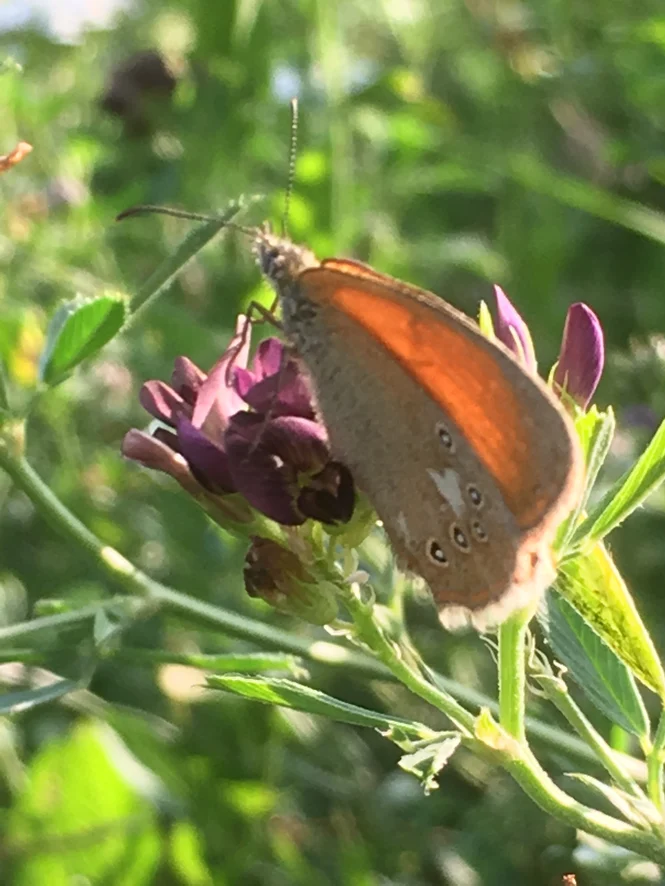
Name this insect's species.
Coenonympha glycerion (also Coenonympha iphis)
